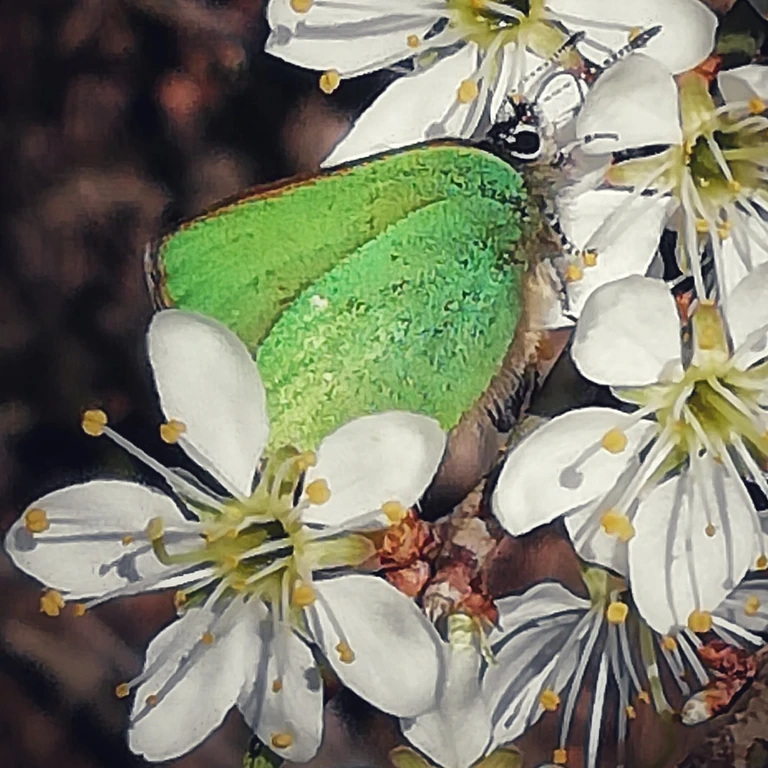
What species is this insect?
Callophrys rubi
